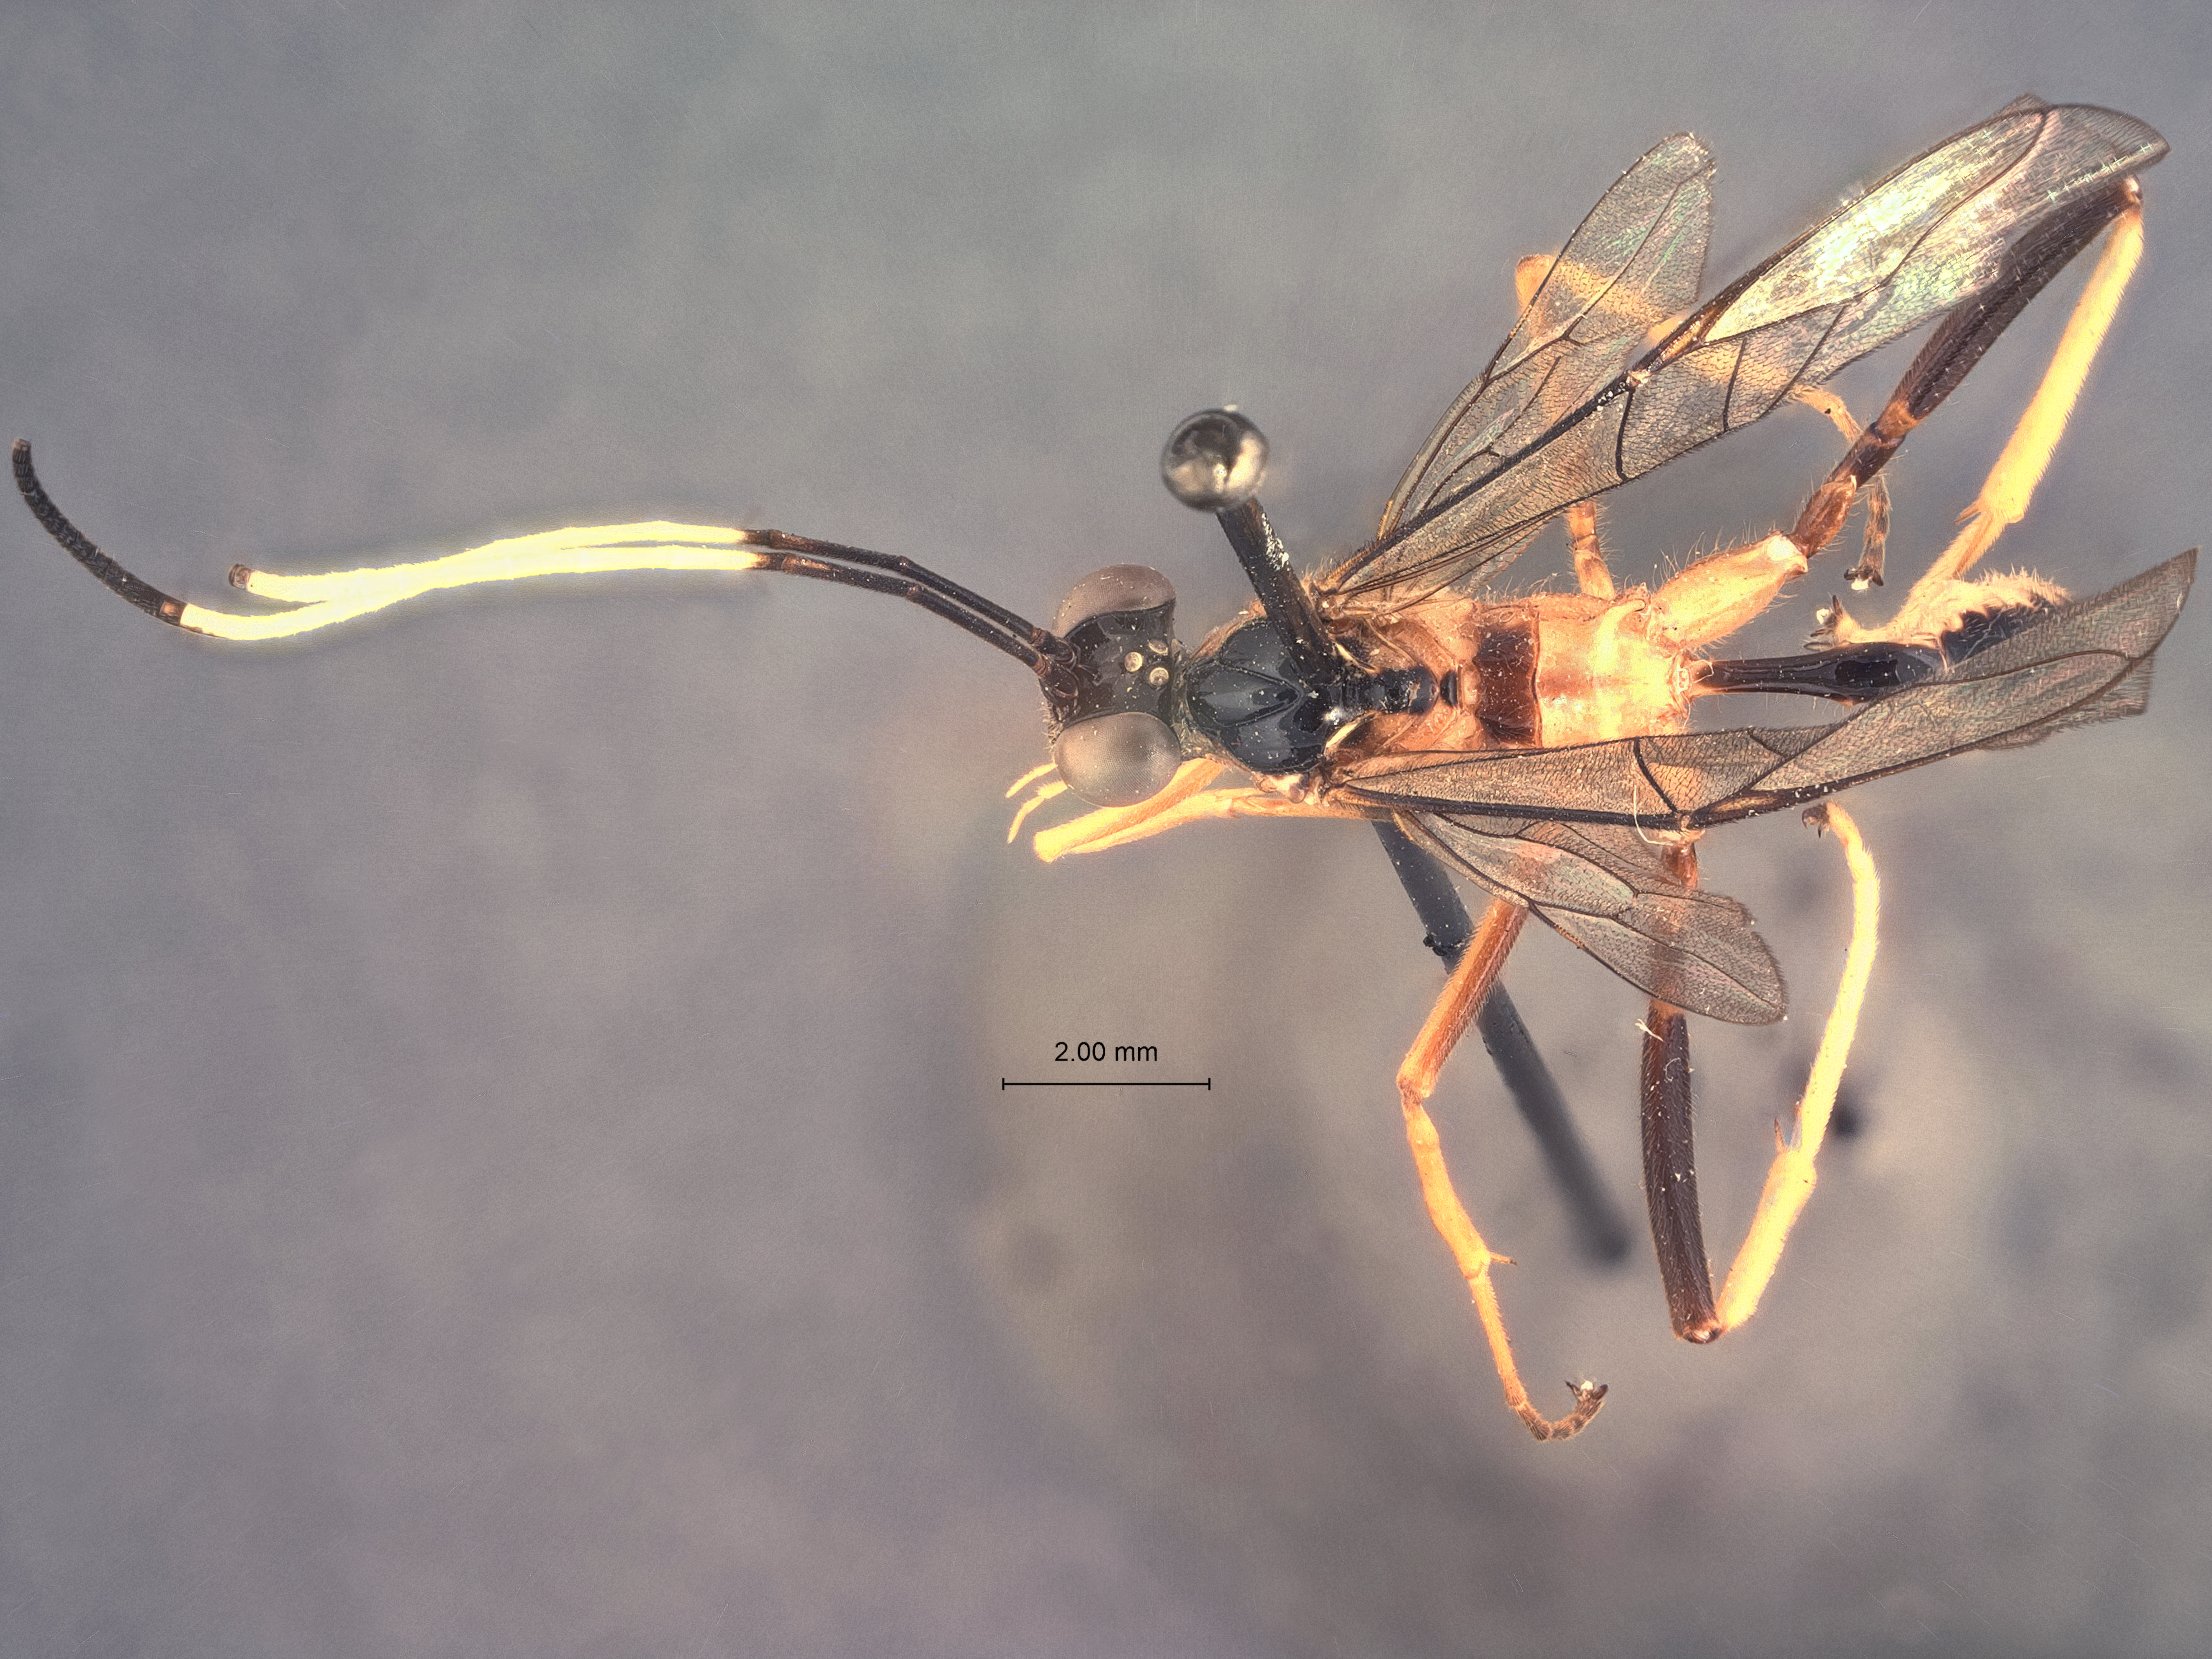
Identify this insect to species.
Polycyrtus proximannulatus
